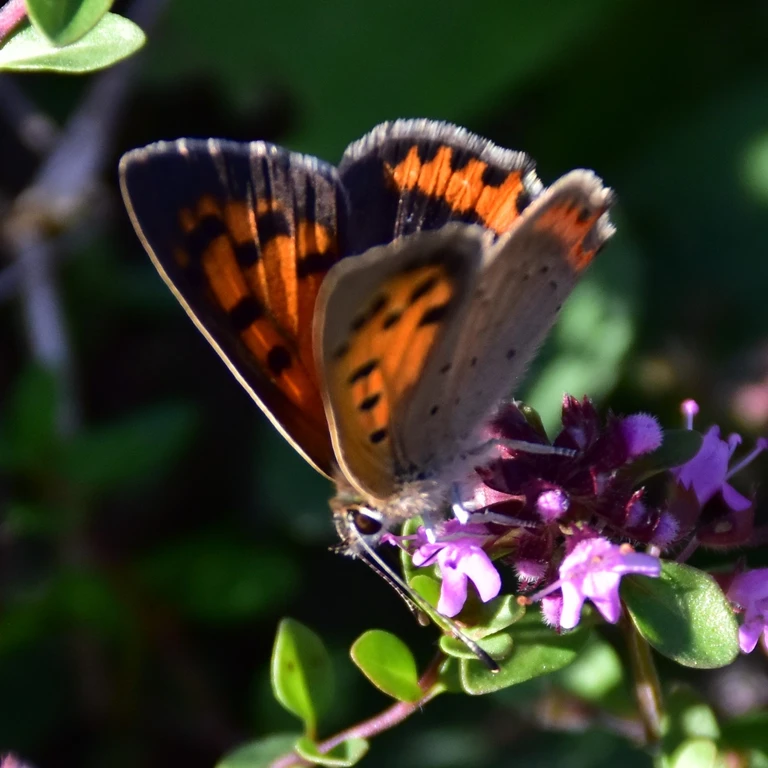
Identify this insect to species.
Lycaena phlaeas
